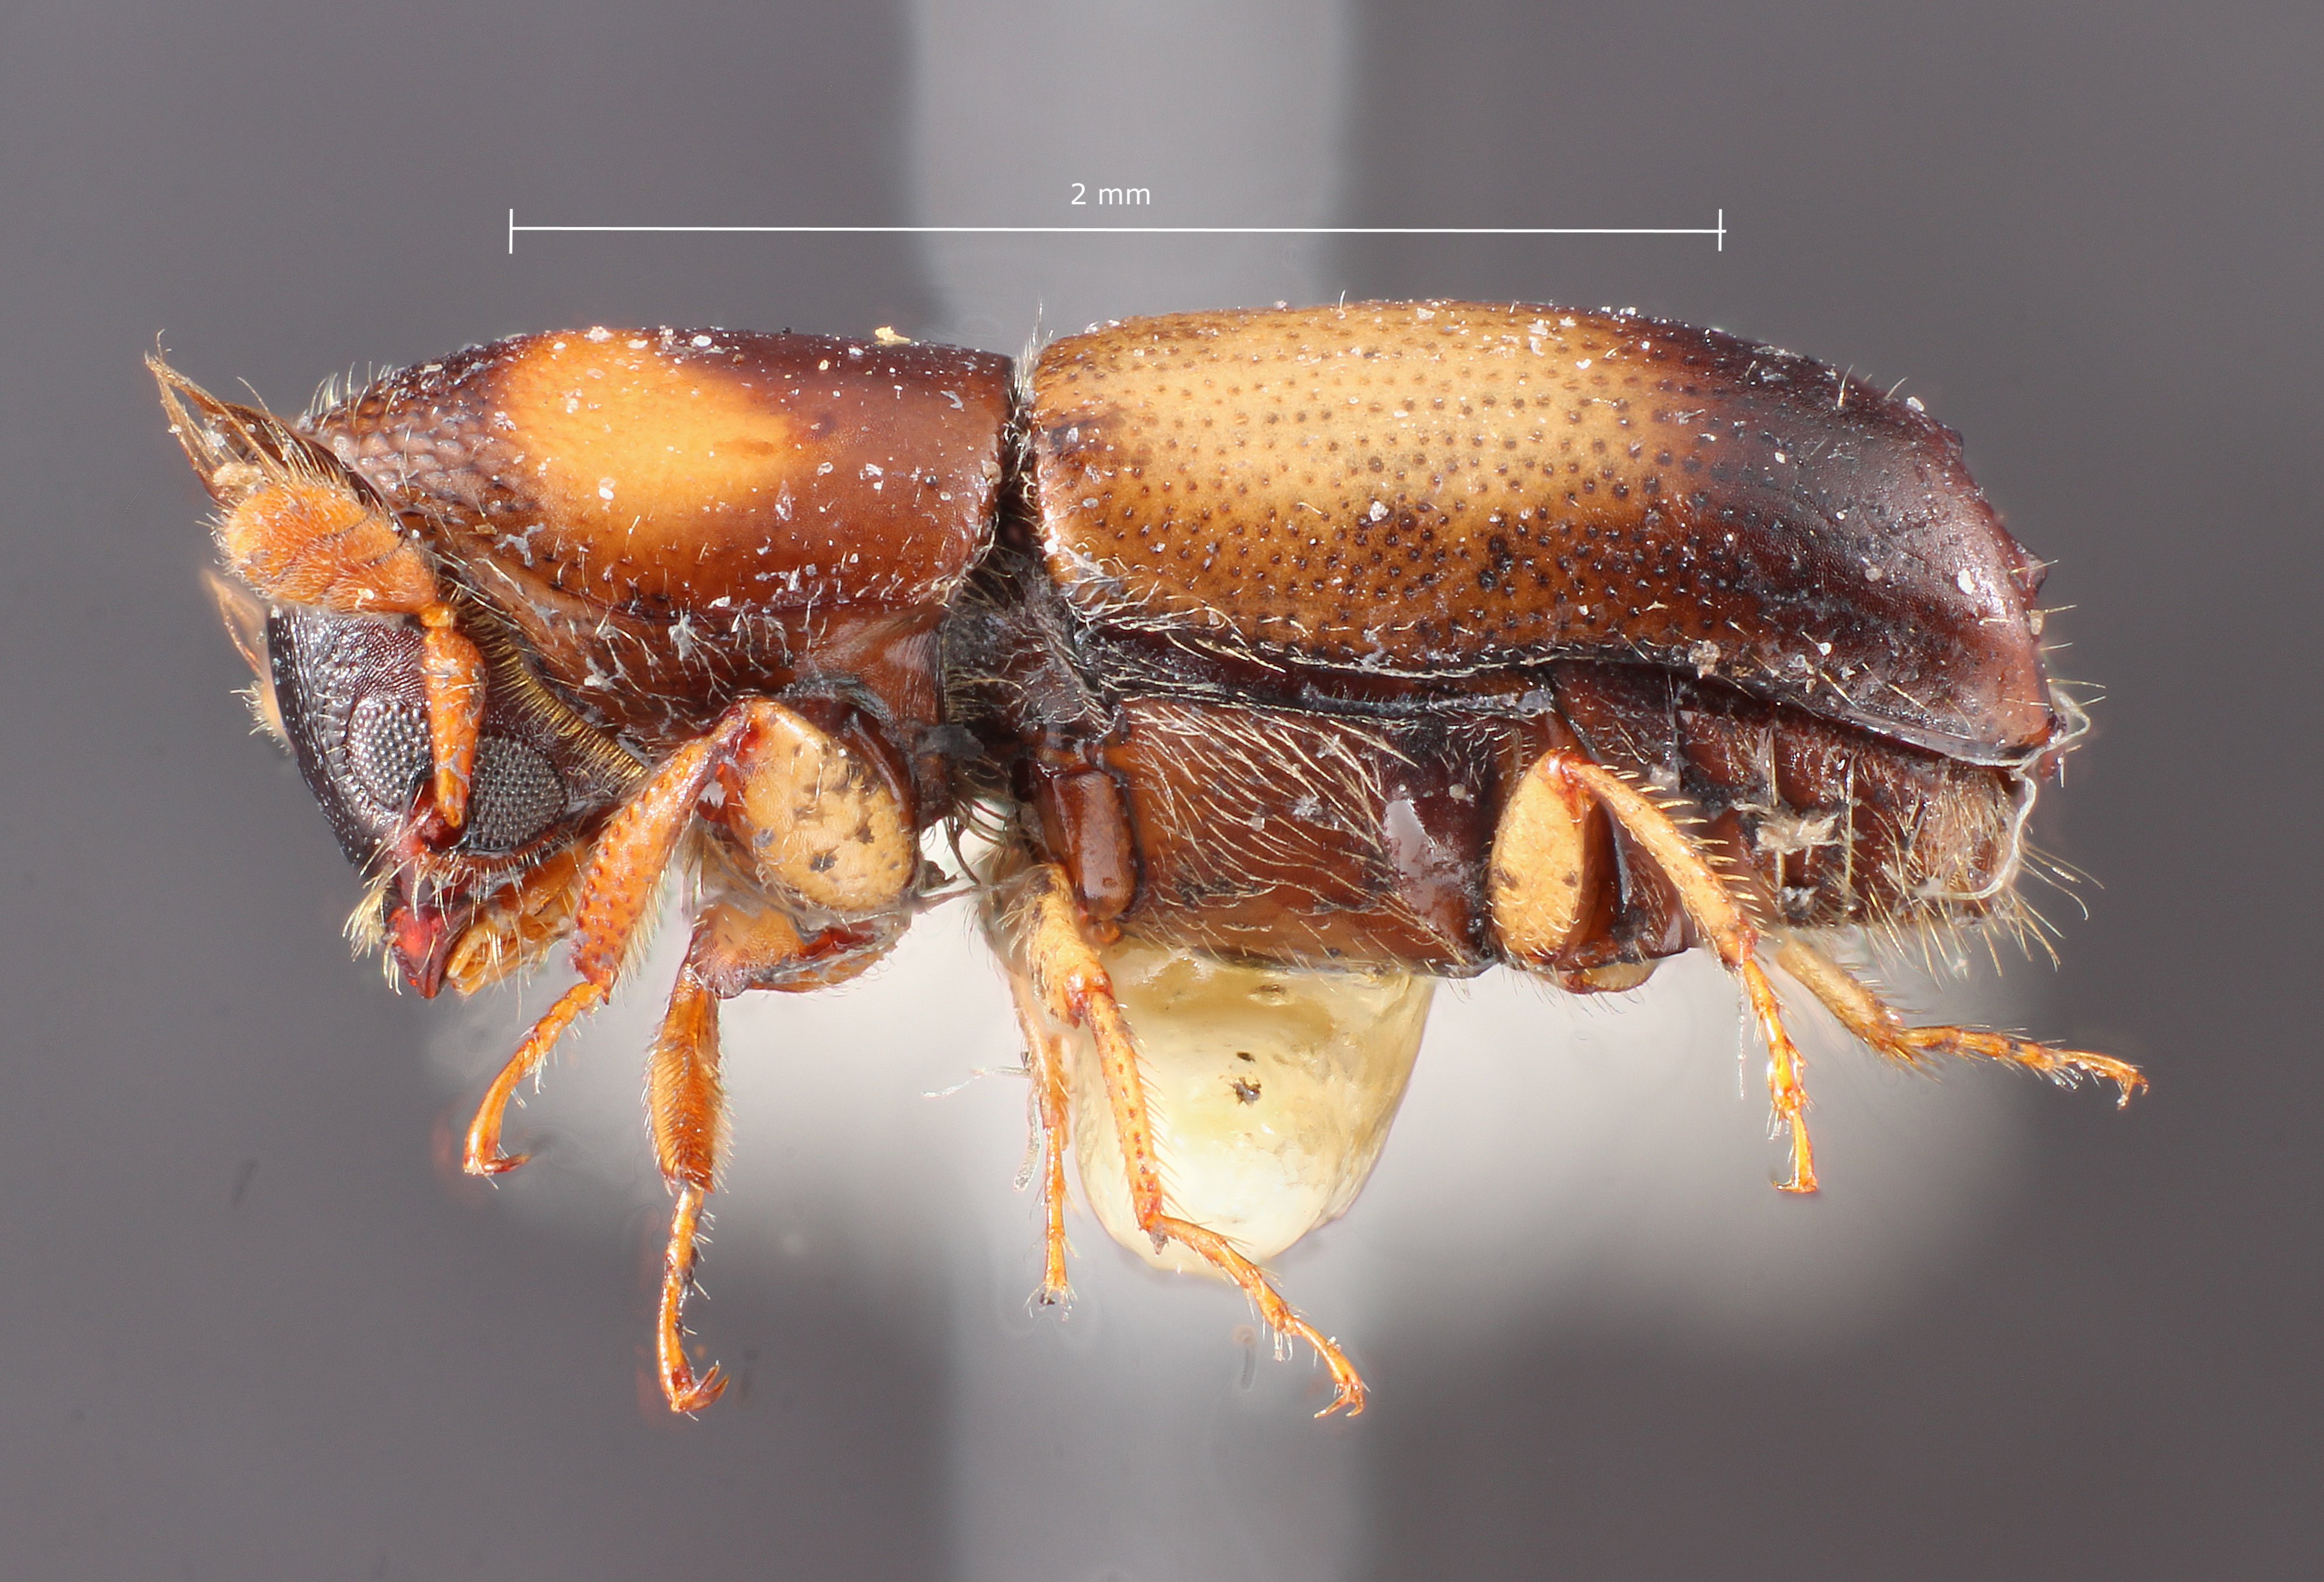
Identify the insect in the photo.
Monarthrum vittatum
